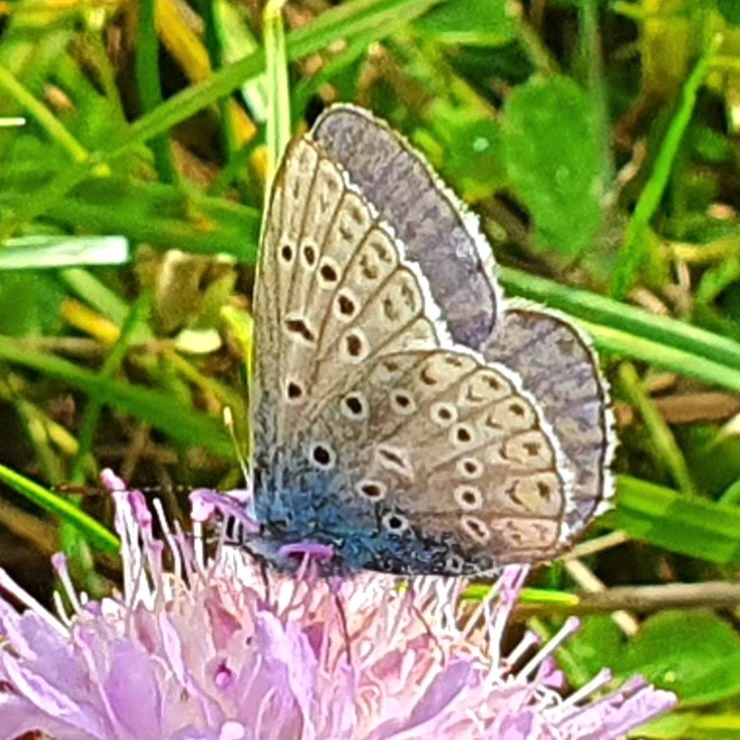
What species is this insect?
Polyommatus icarus
